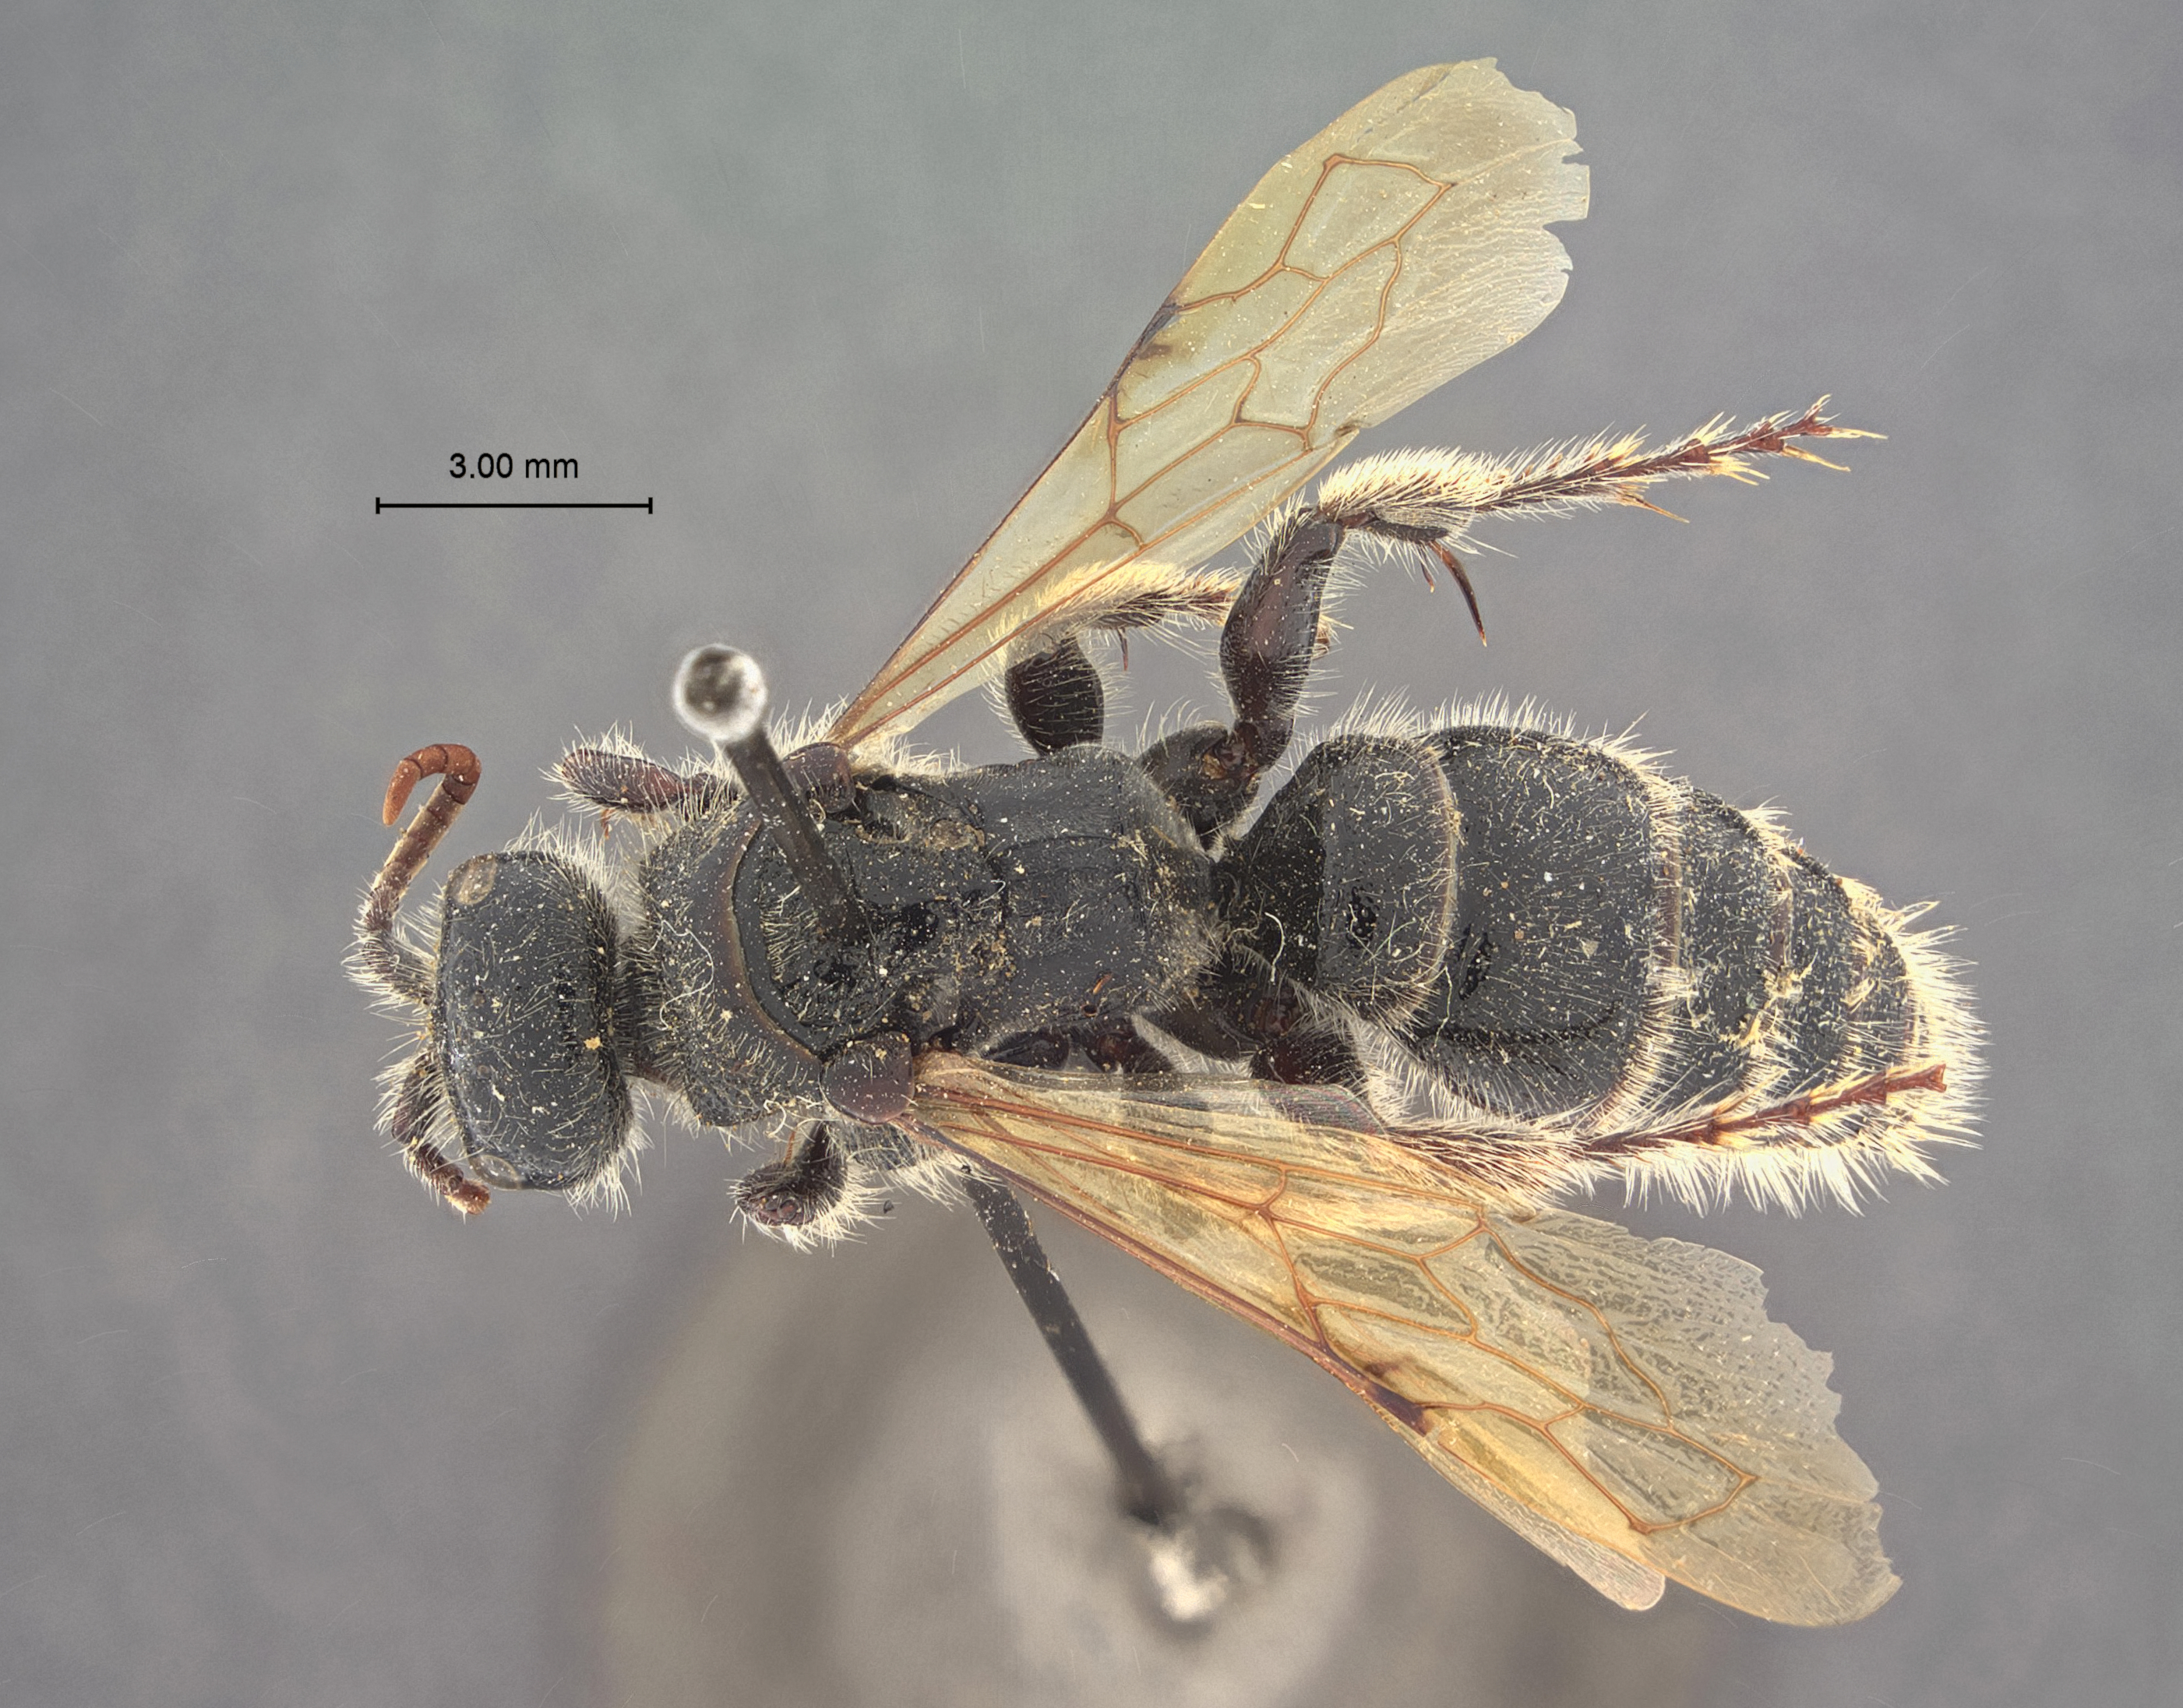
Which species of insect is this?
Neotiphia ocellata
